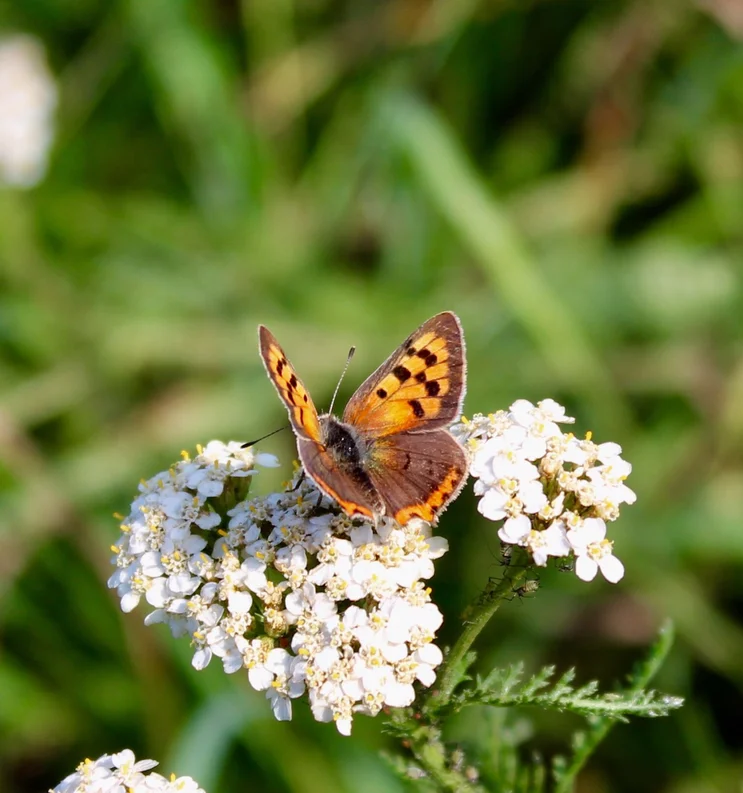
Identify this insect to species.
Lycaena phlaeas
